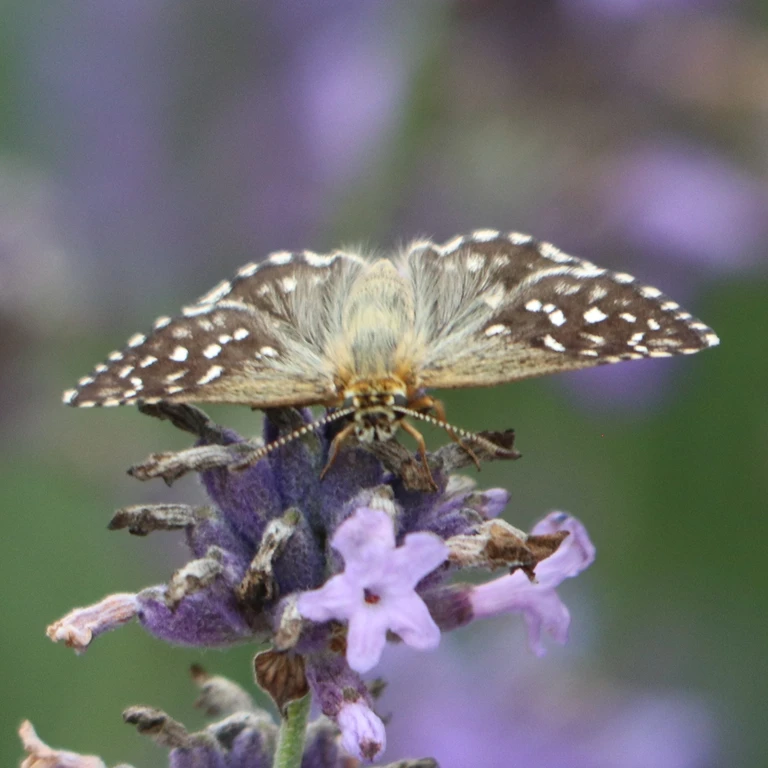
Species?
Pyrgus malvae
